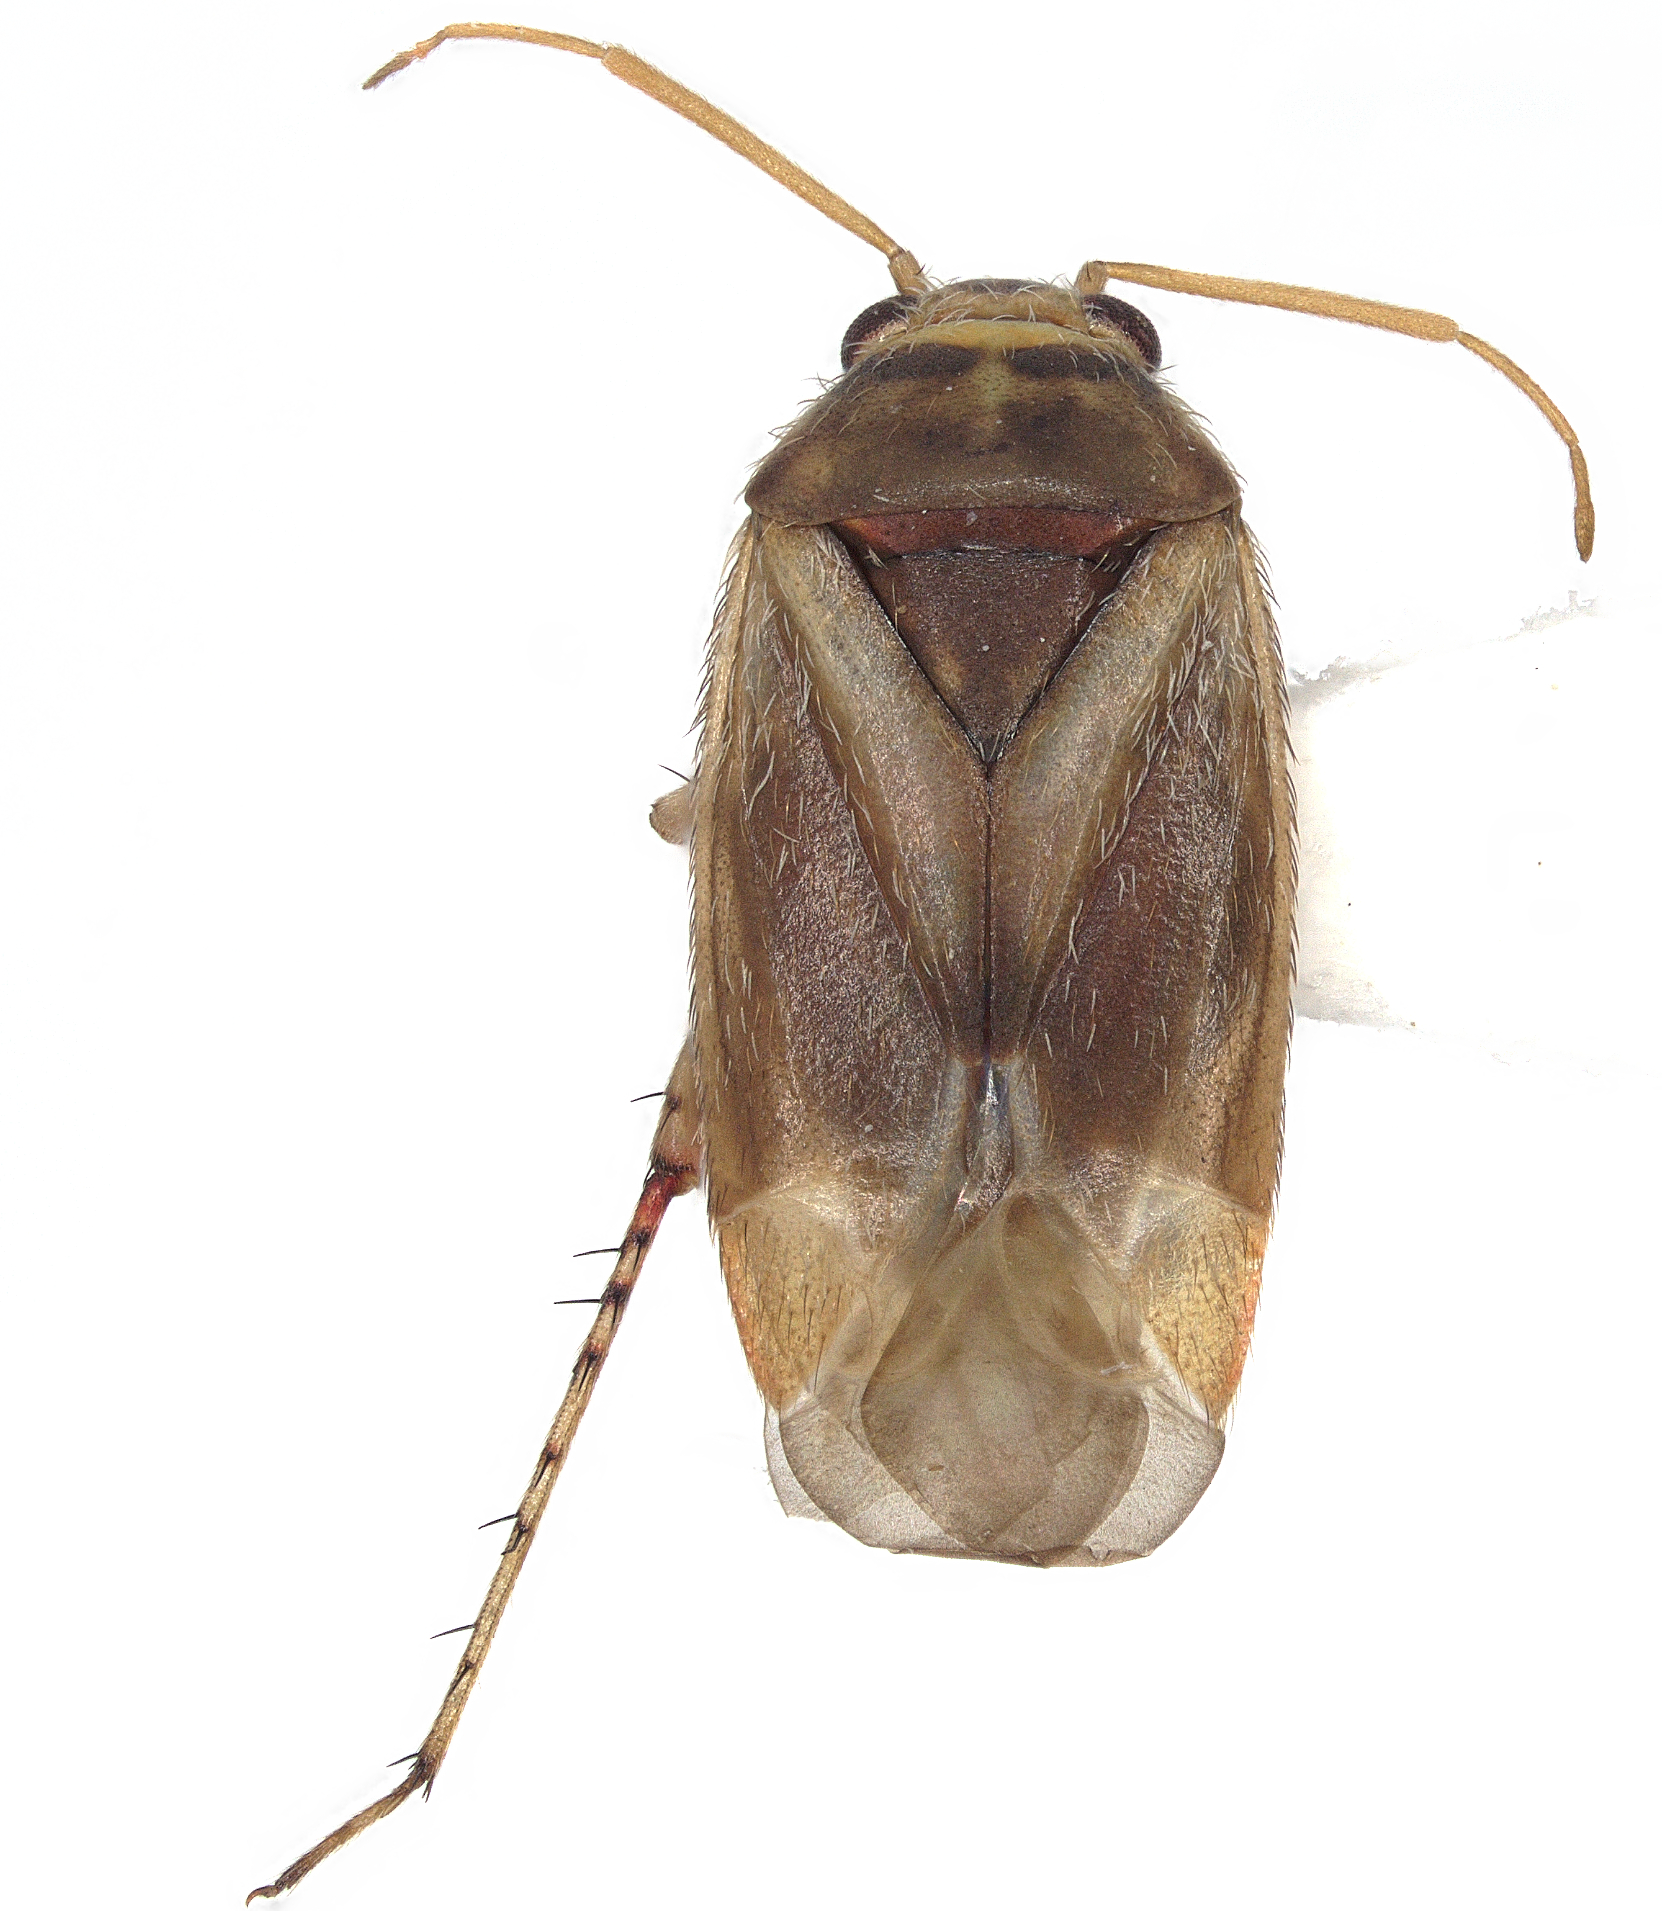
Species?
Sthenarus rotermundi
